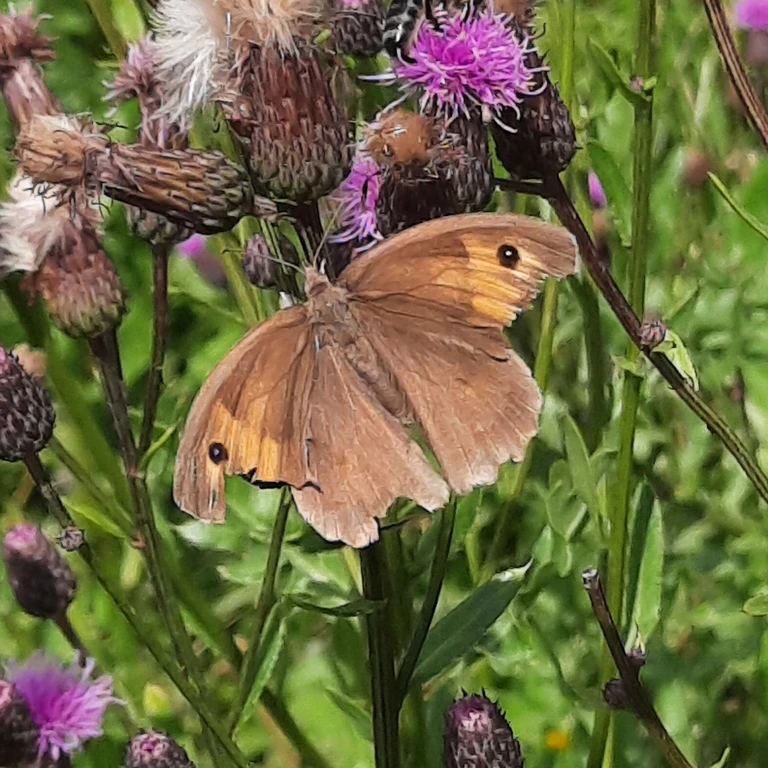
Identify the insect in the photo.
Maniola jurtina
